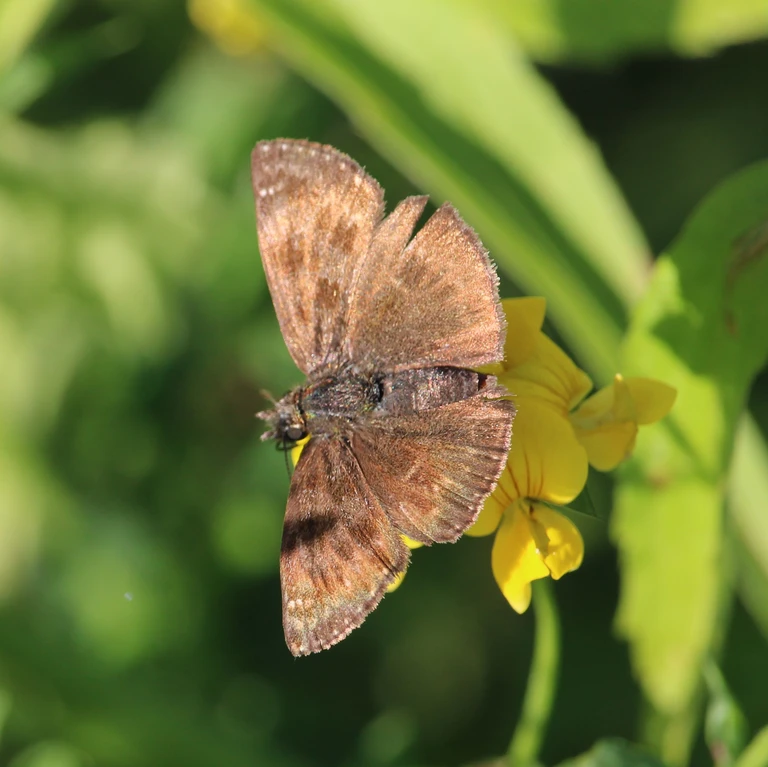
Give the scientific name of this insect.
Erynnis tages
